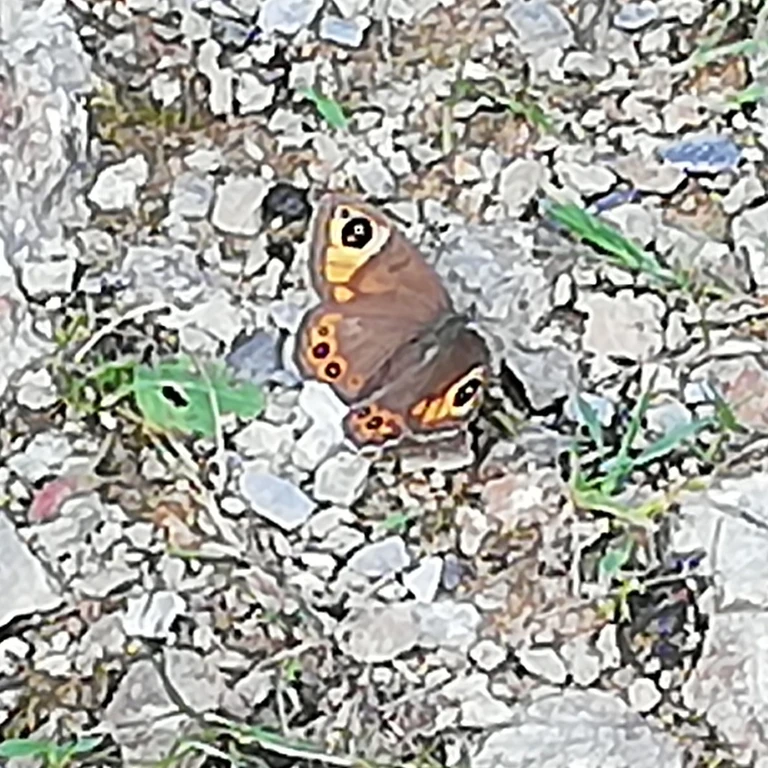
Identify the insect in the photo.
Lasiommata maera (also Pararge maera)
